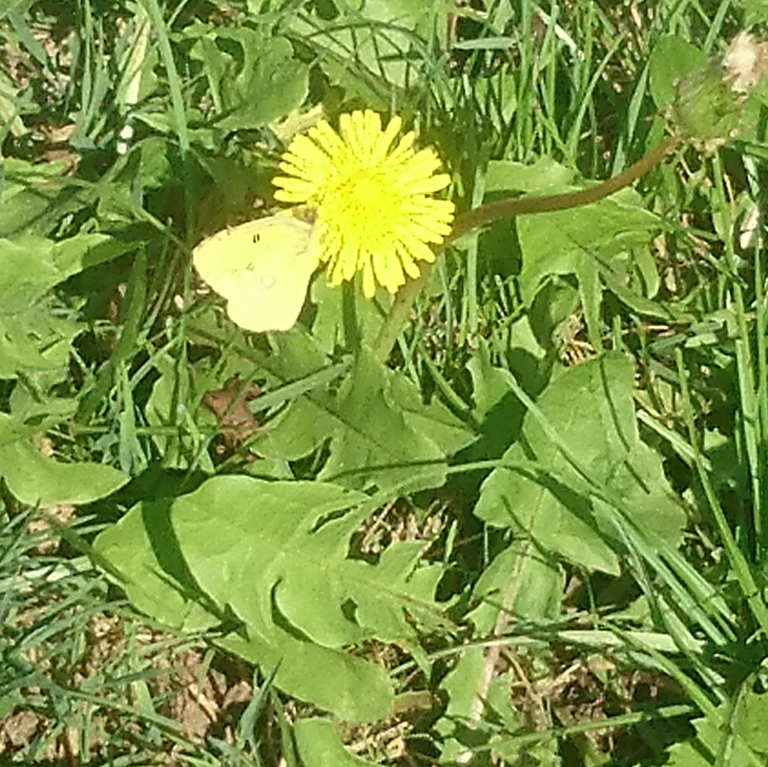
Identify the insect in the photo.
Colias croceus
